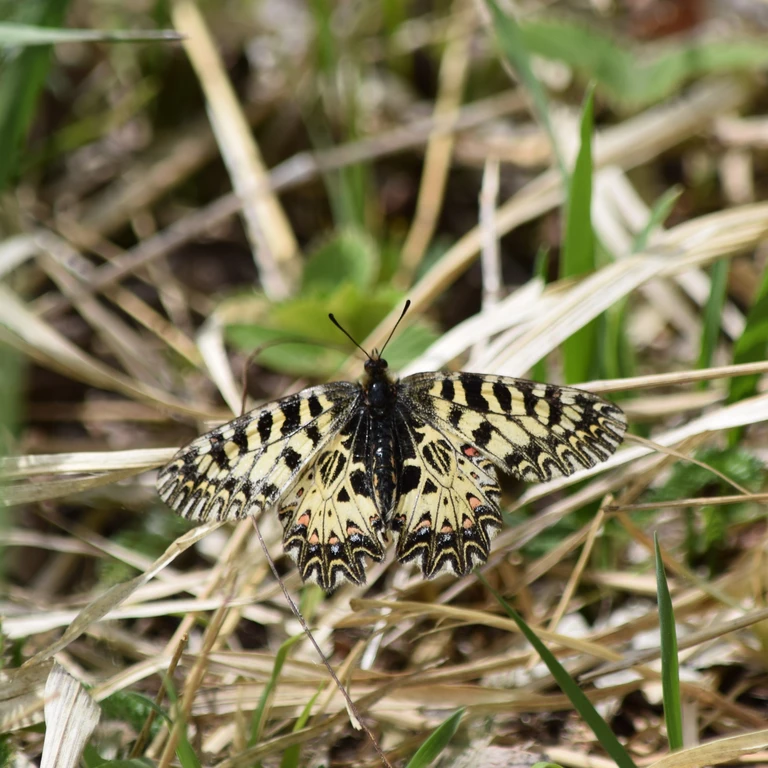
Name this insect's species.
Zerynthia polyxena
